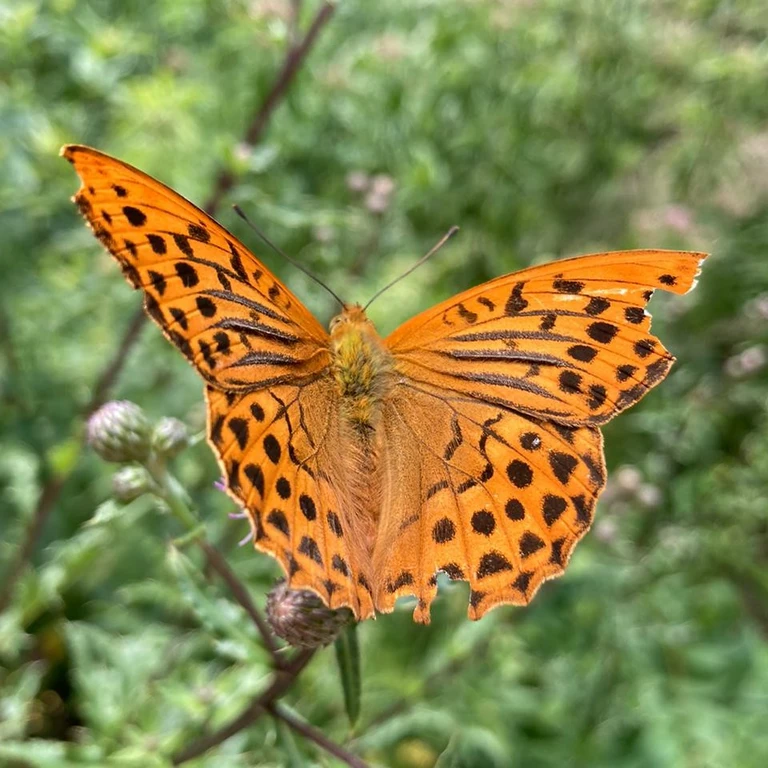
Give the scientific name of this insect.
Argynnis paphia
